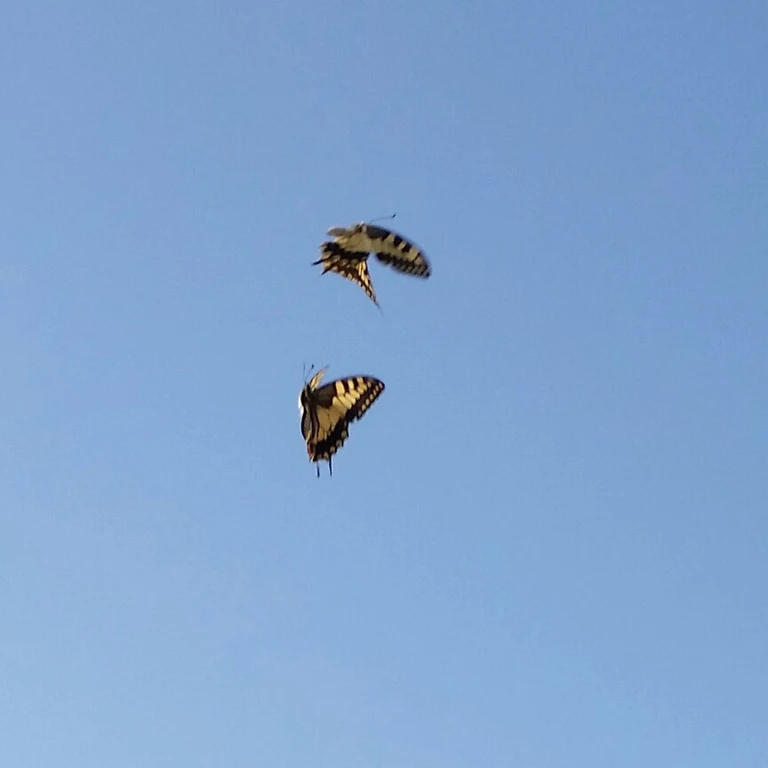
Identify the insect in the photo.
Papilio machaon
